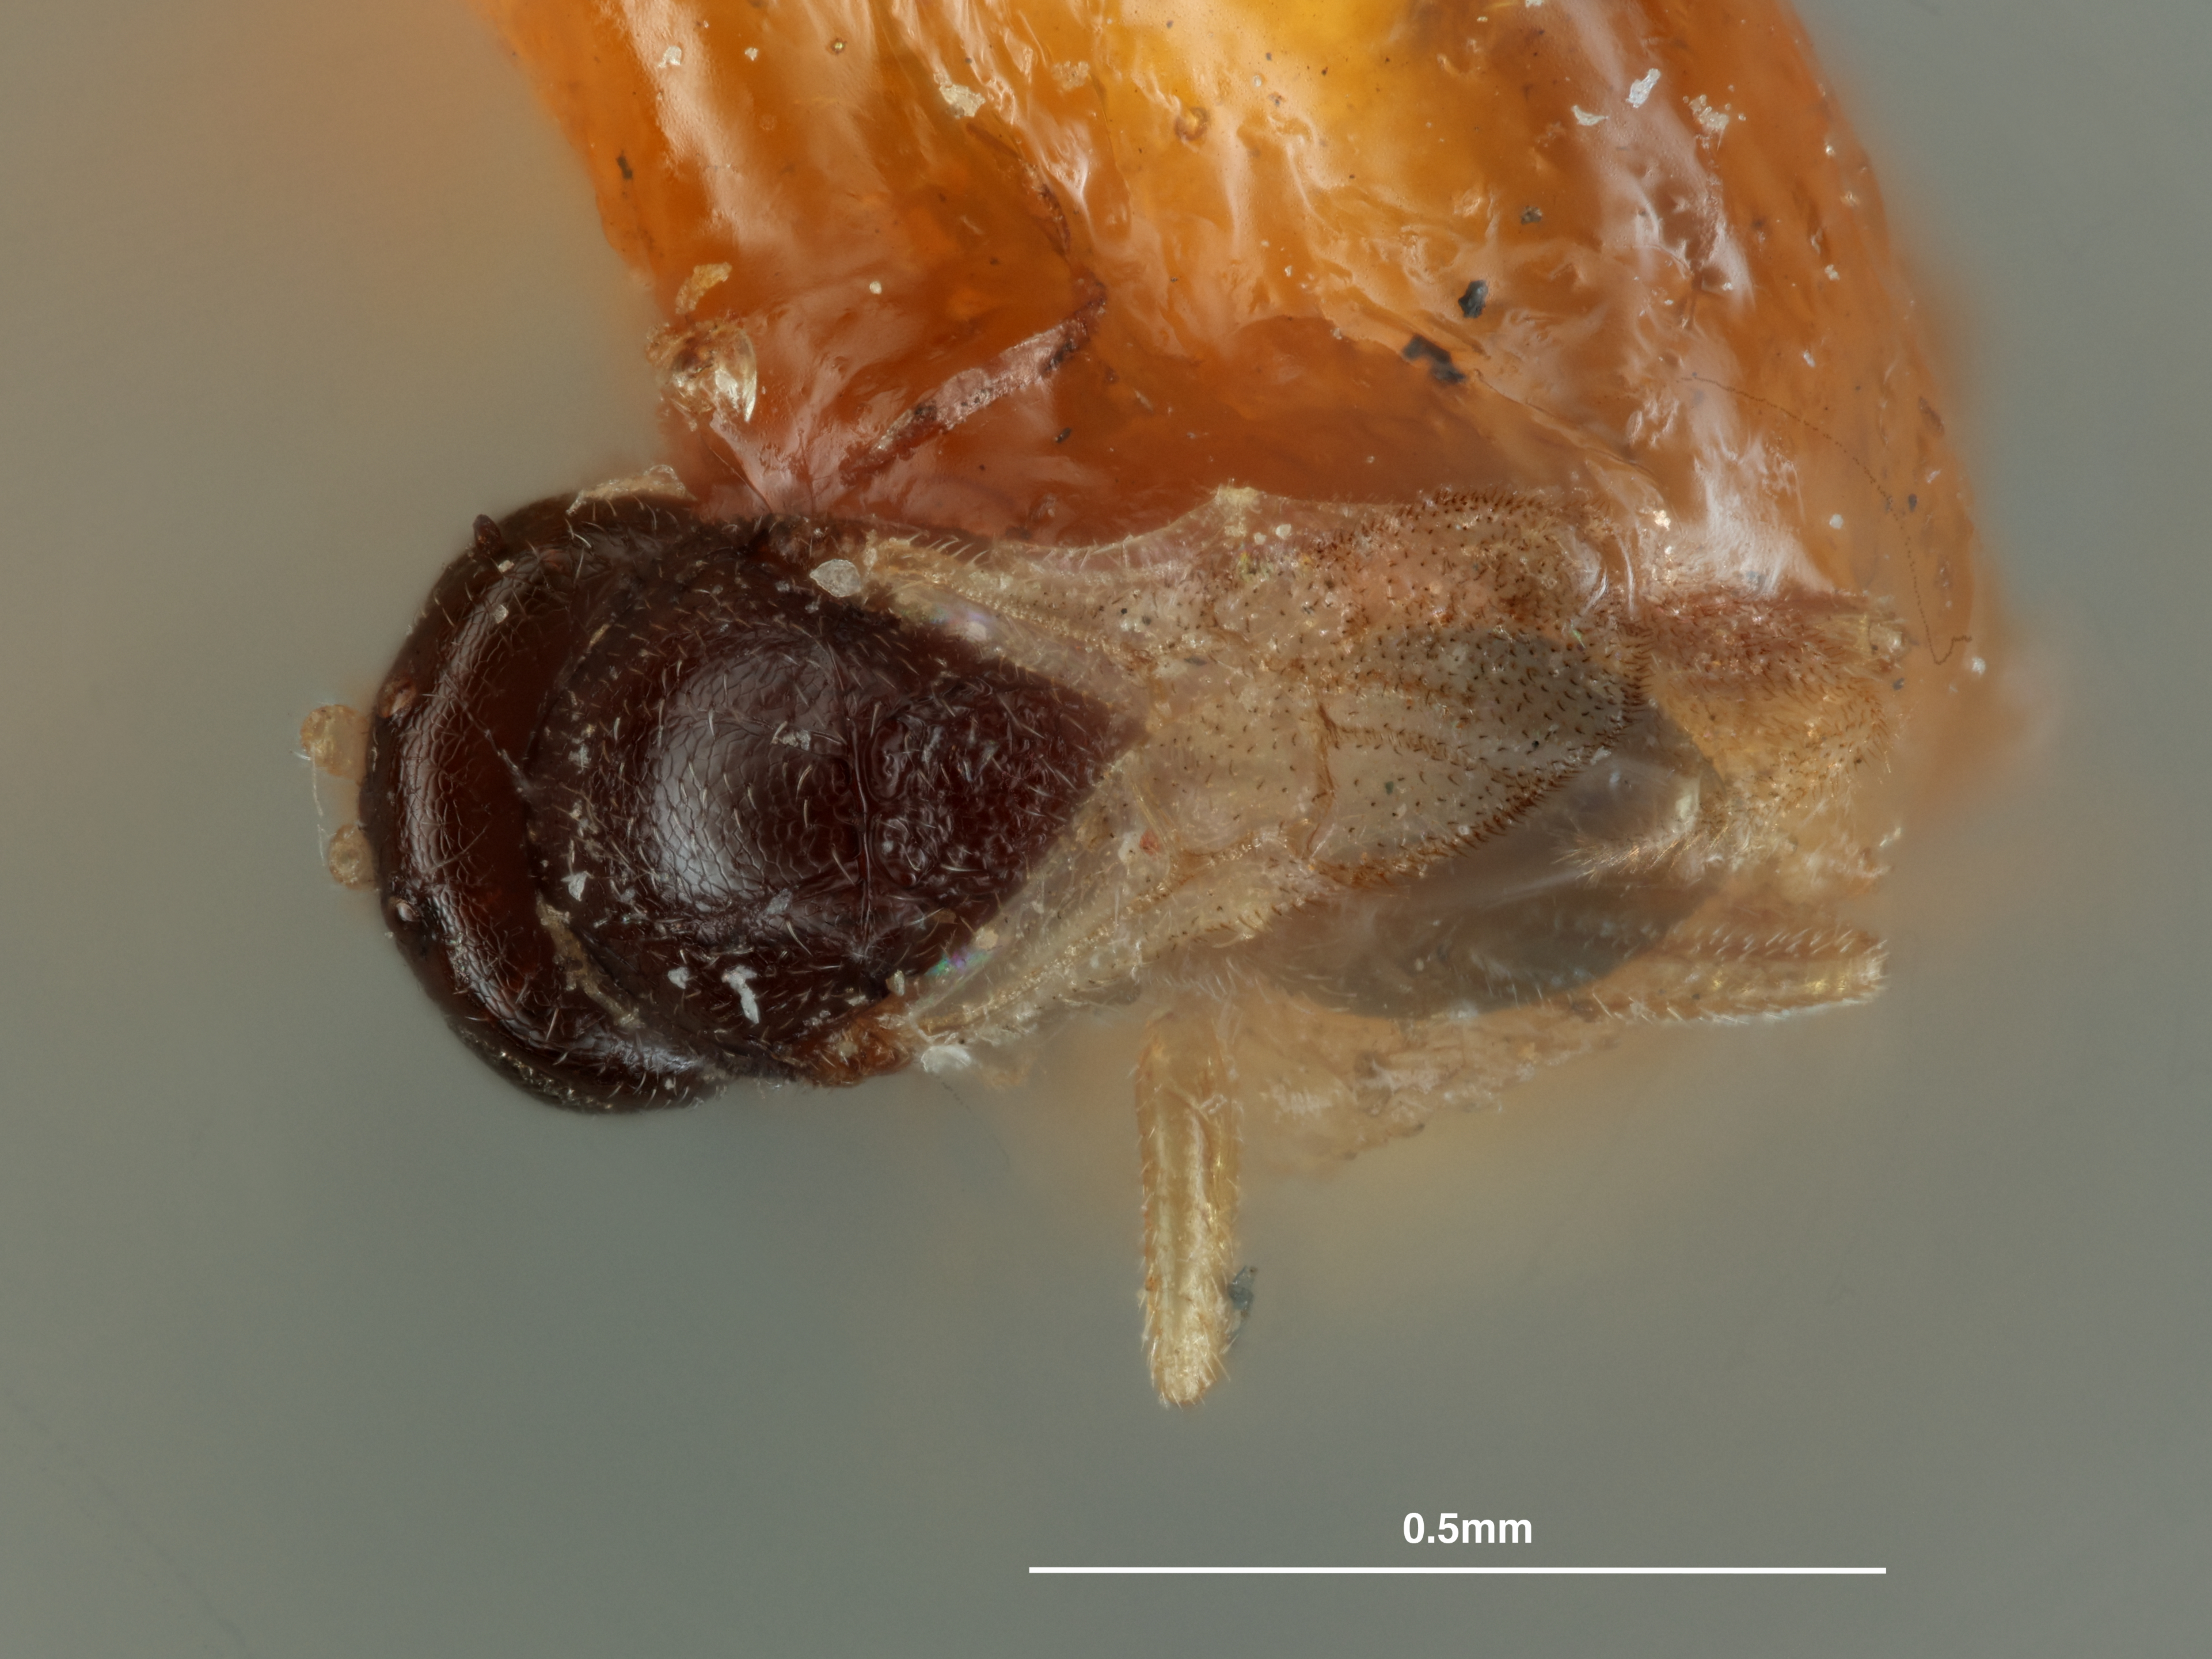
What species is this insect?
Ceroptres minutissimi
